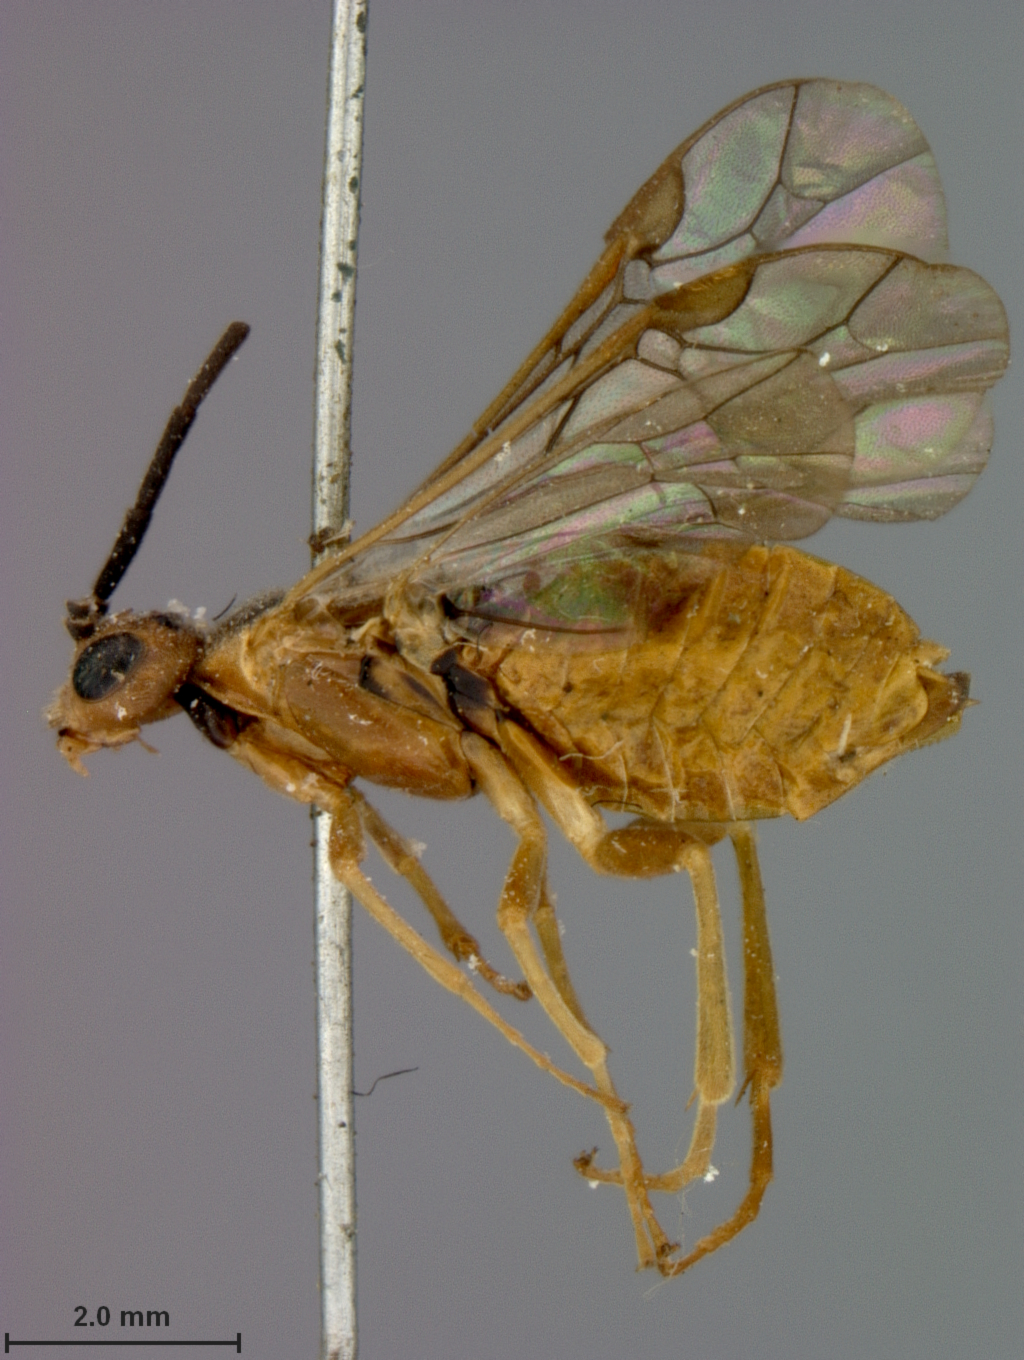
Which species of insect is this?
Amauronematus coquilletti
